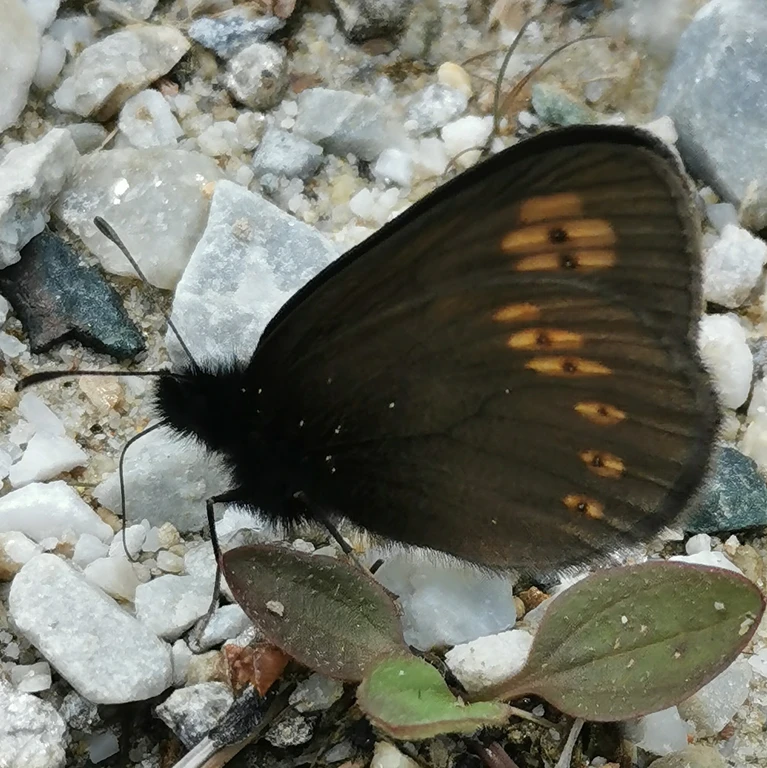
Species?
Erebia alberganus
